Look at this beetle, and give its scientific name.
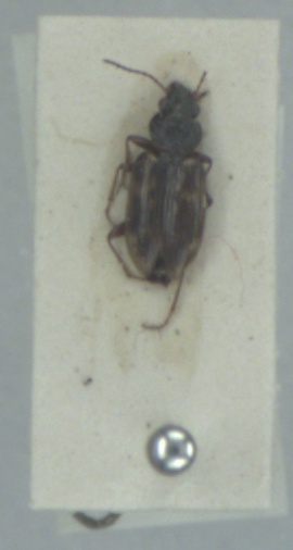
Bembidion varium
